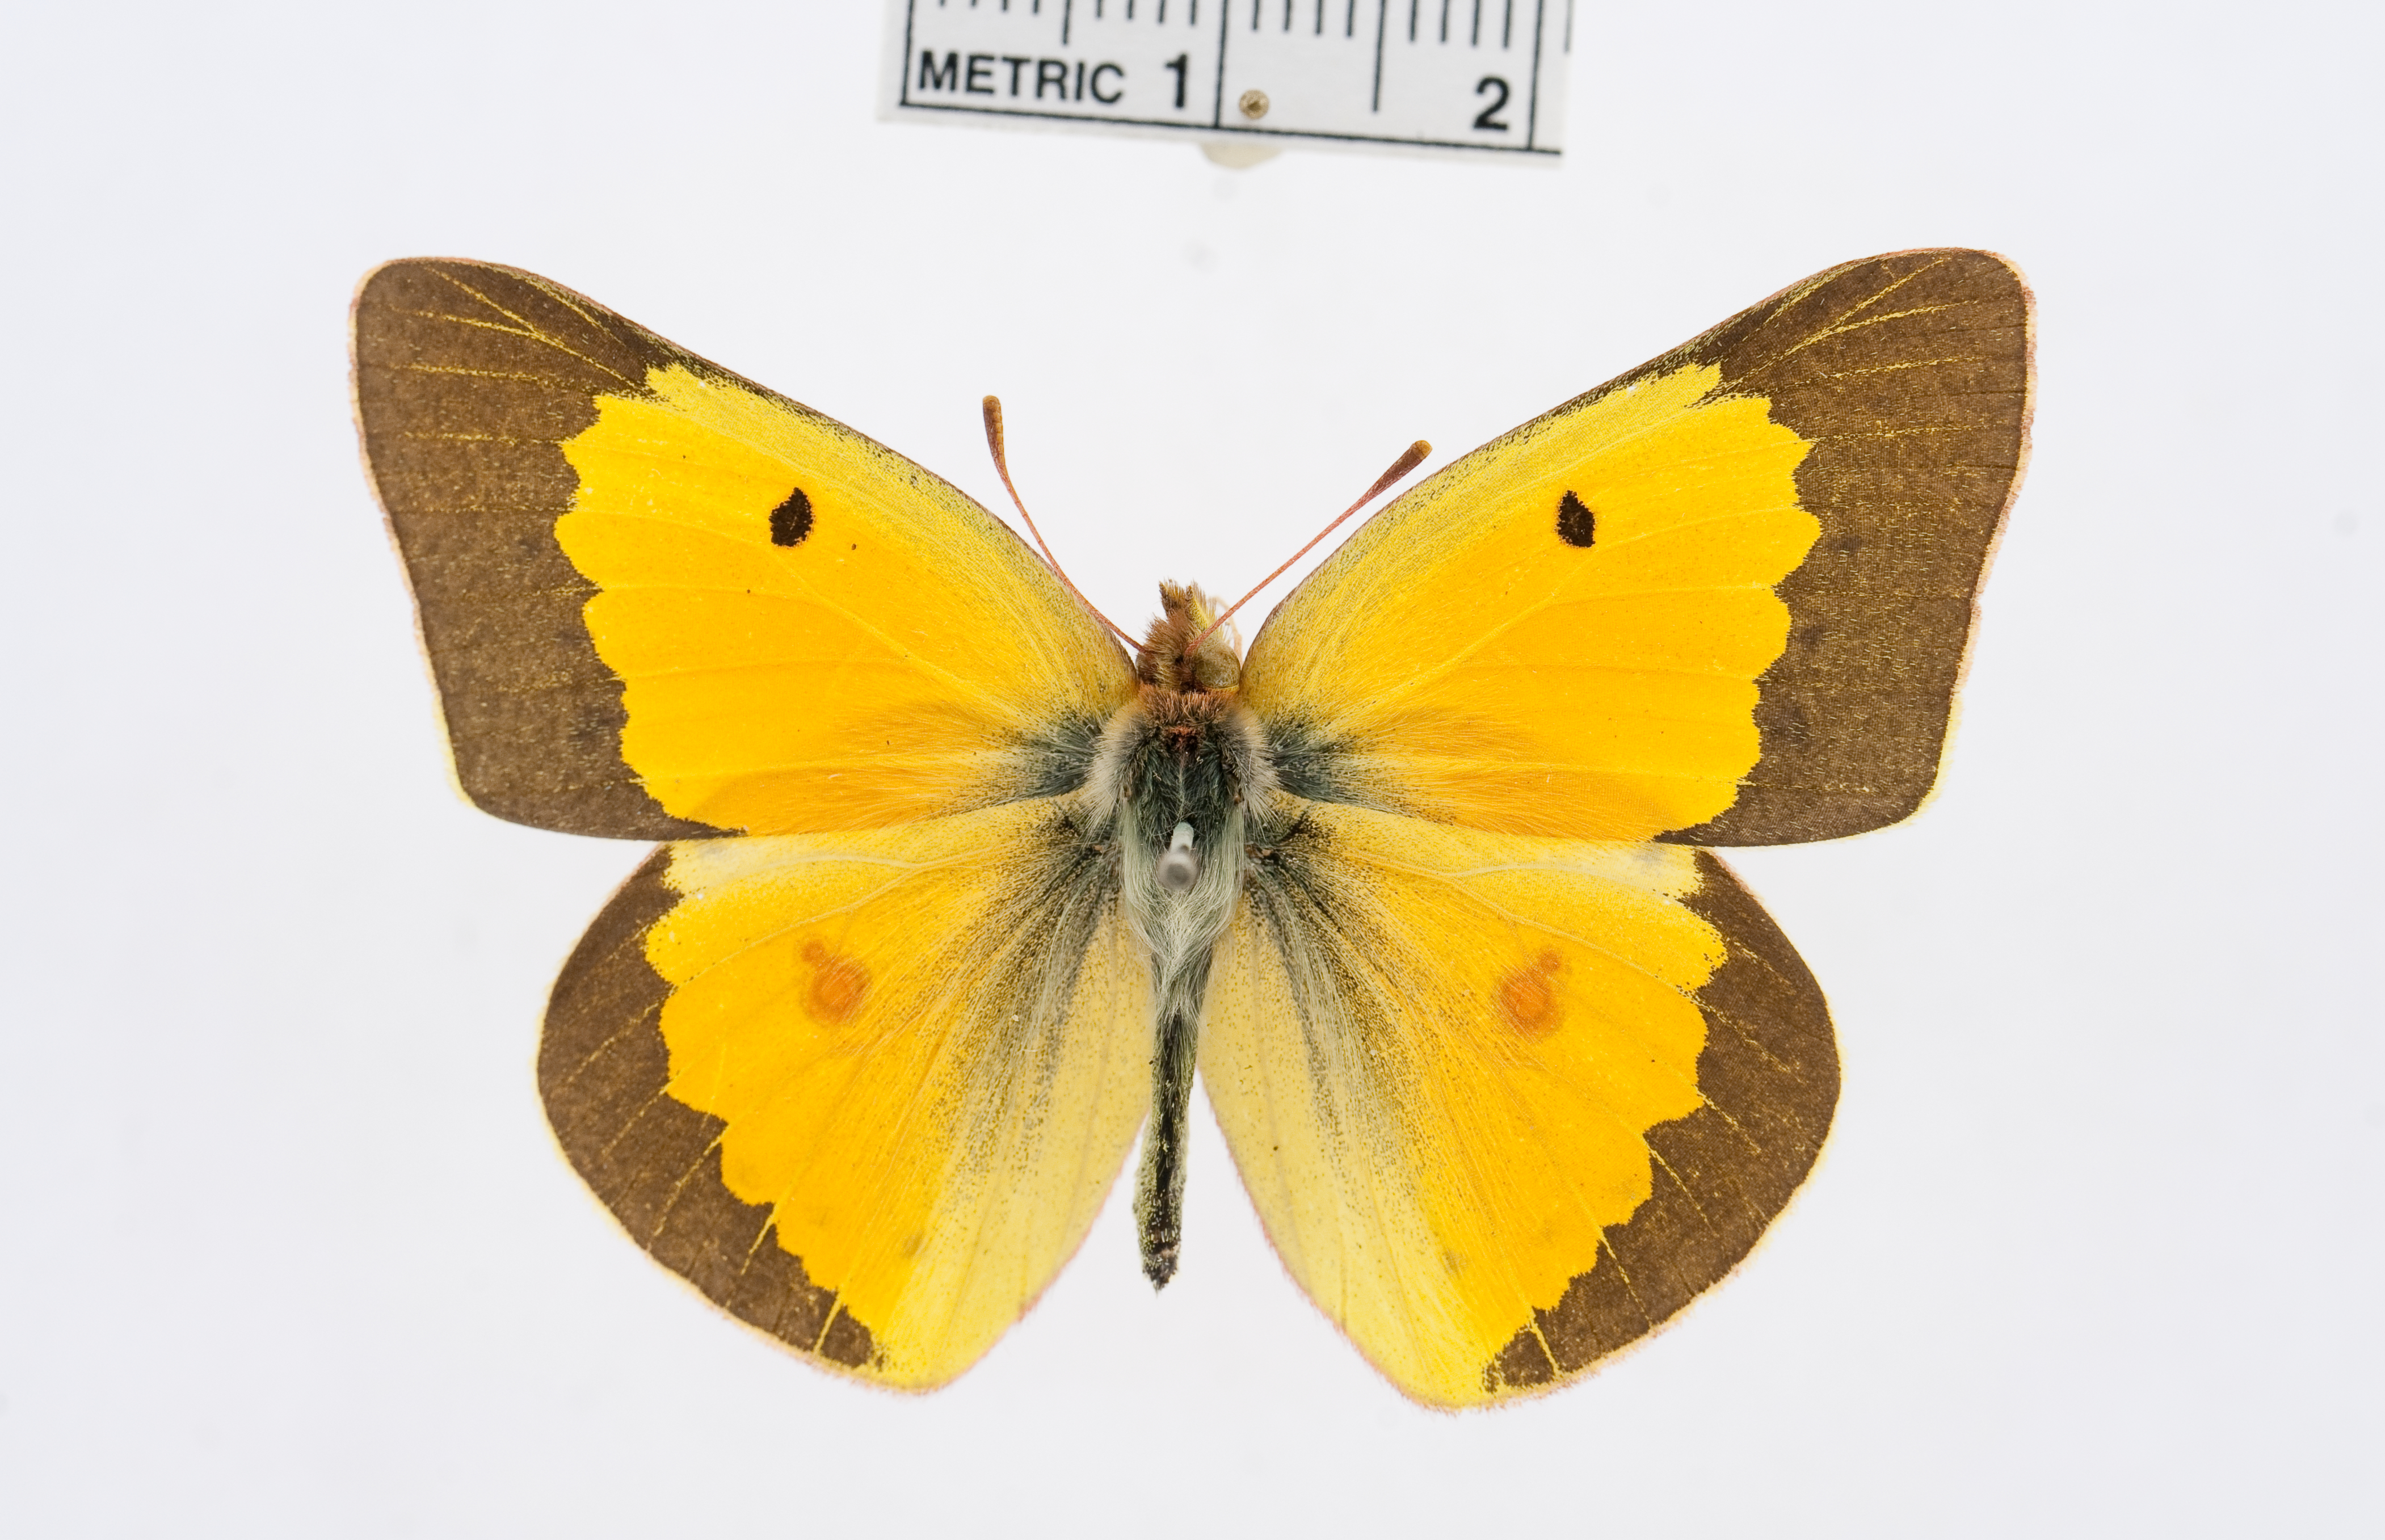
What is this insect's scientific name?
Colias eurytheme
